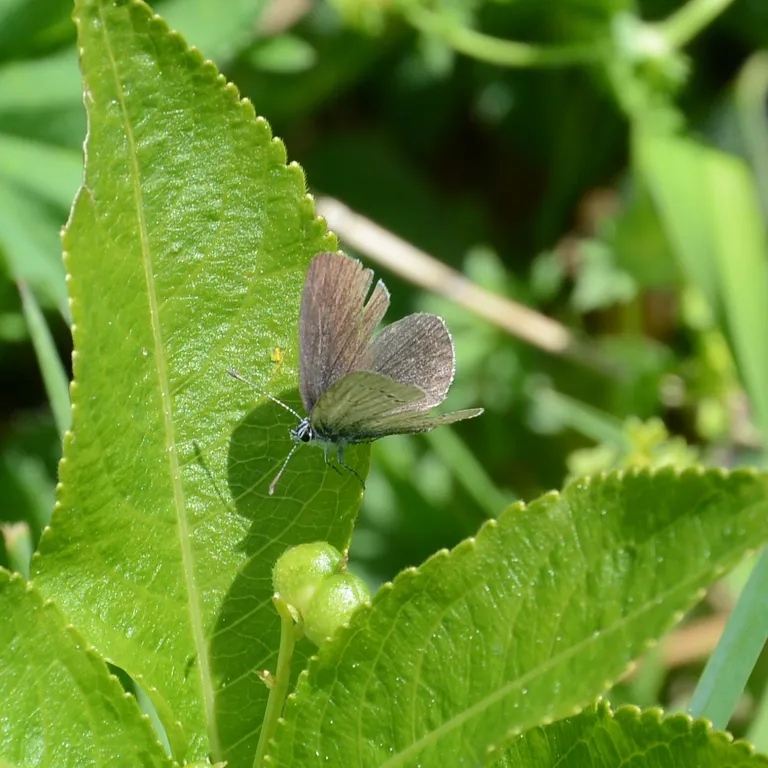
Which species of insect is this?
Cupido minimus
